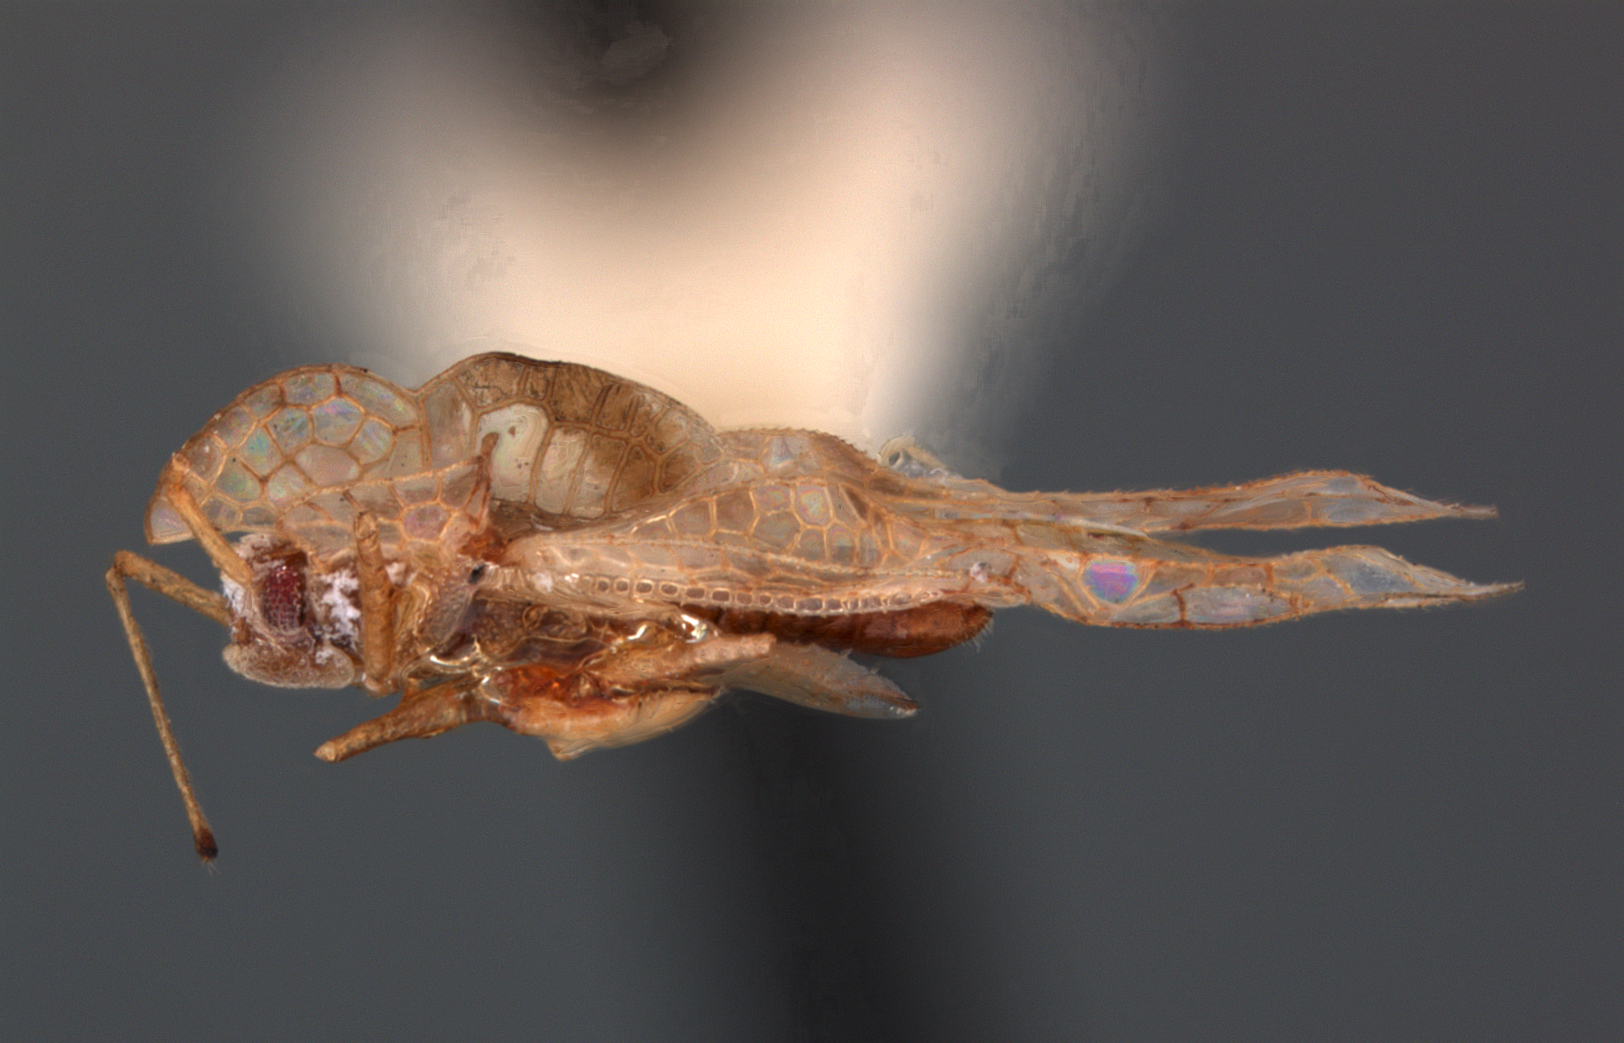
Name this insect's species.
Stephanitis macaona
